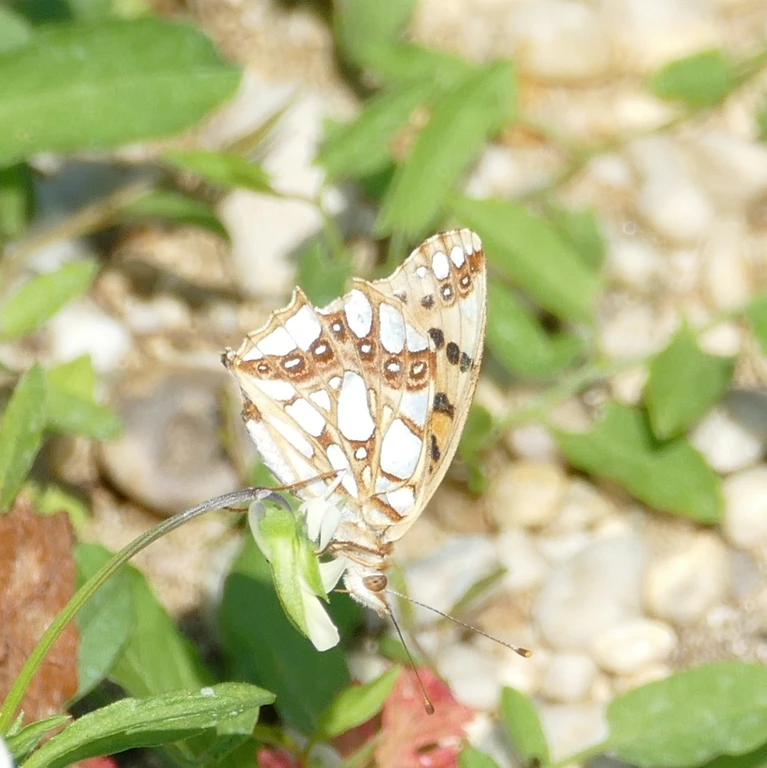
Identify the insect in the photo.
Issoria lathonia
